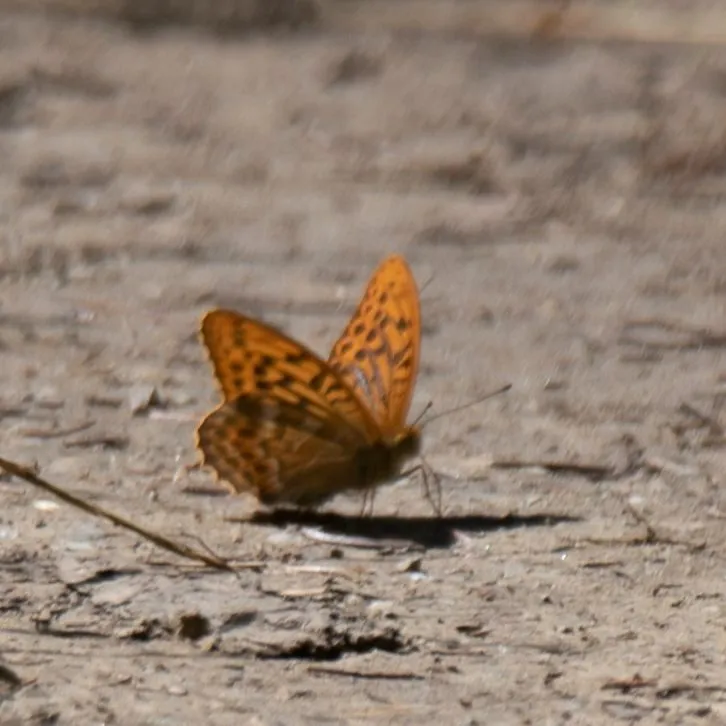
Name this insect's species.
Argynnis paphia
